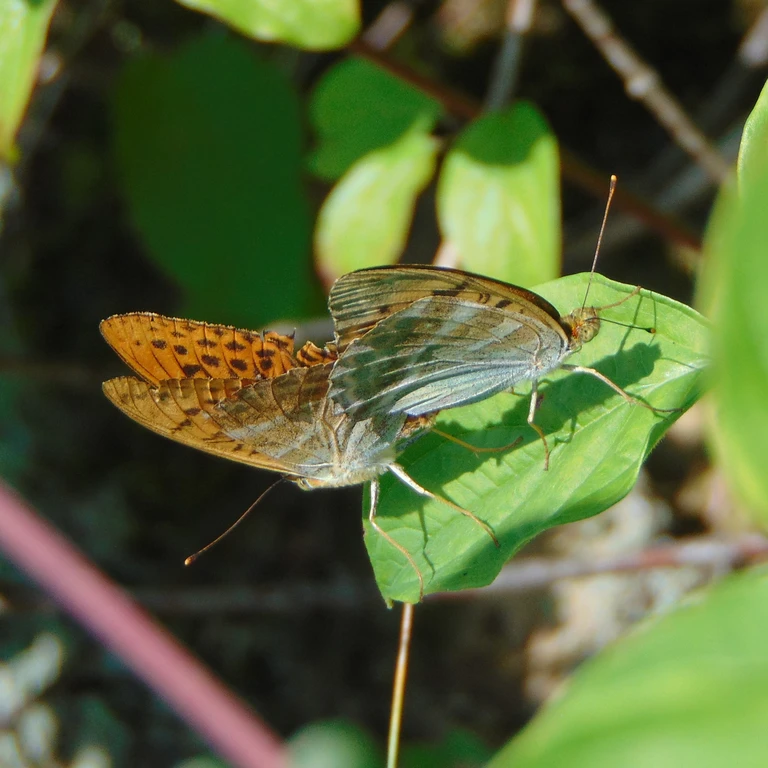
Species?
Argynnis paphia
